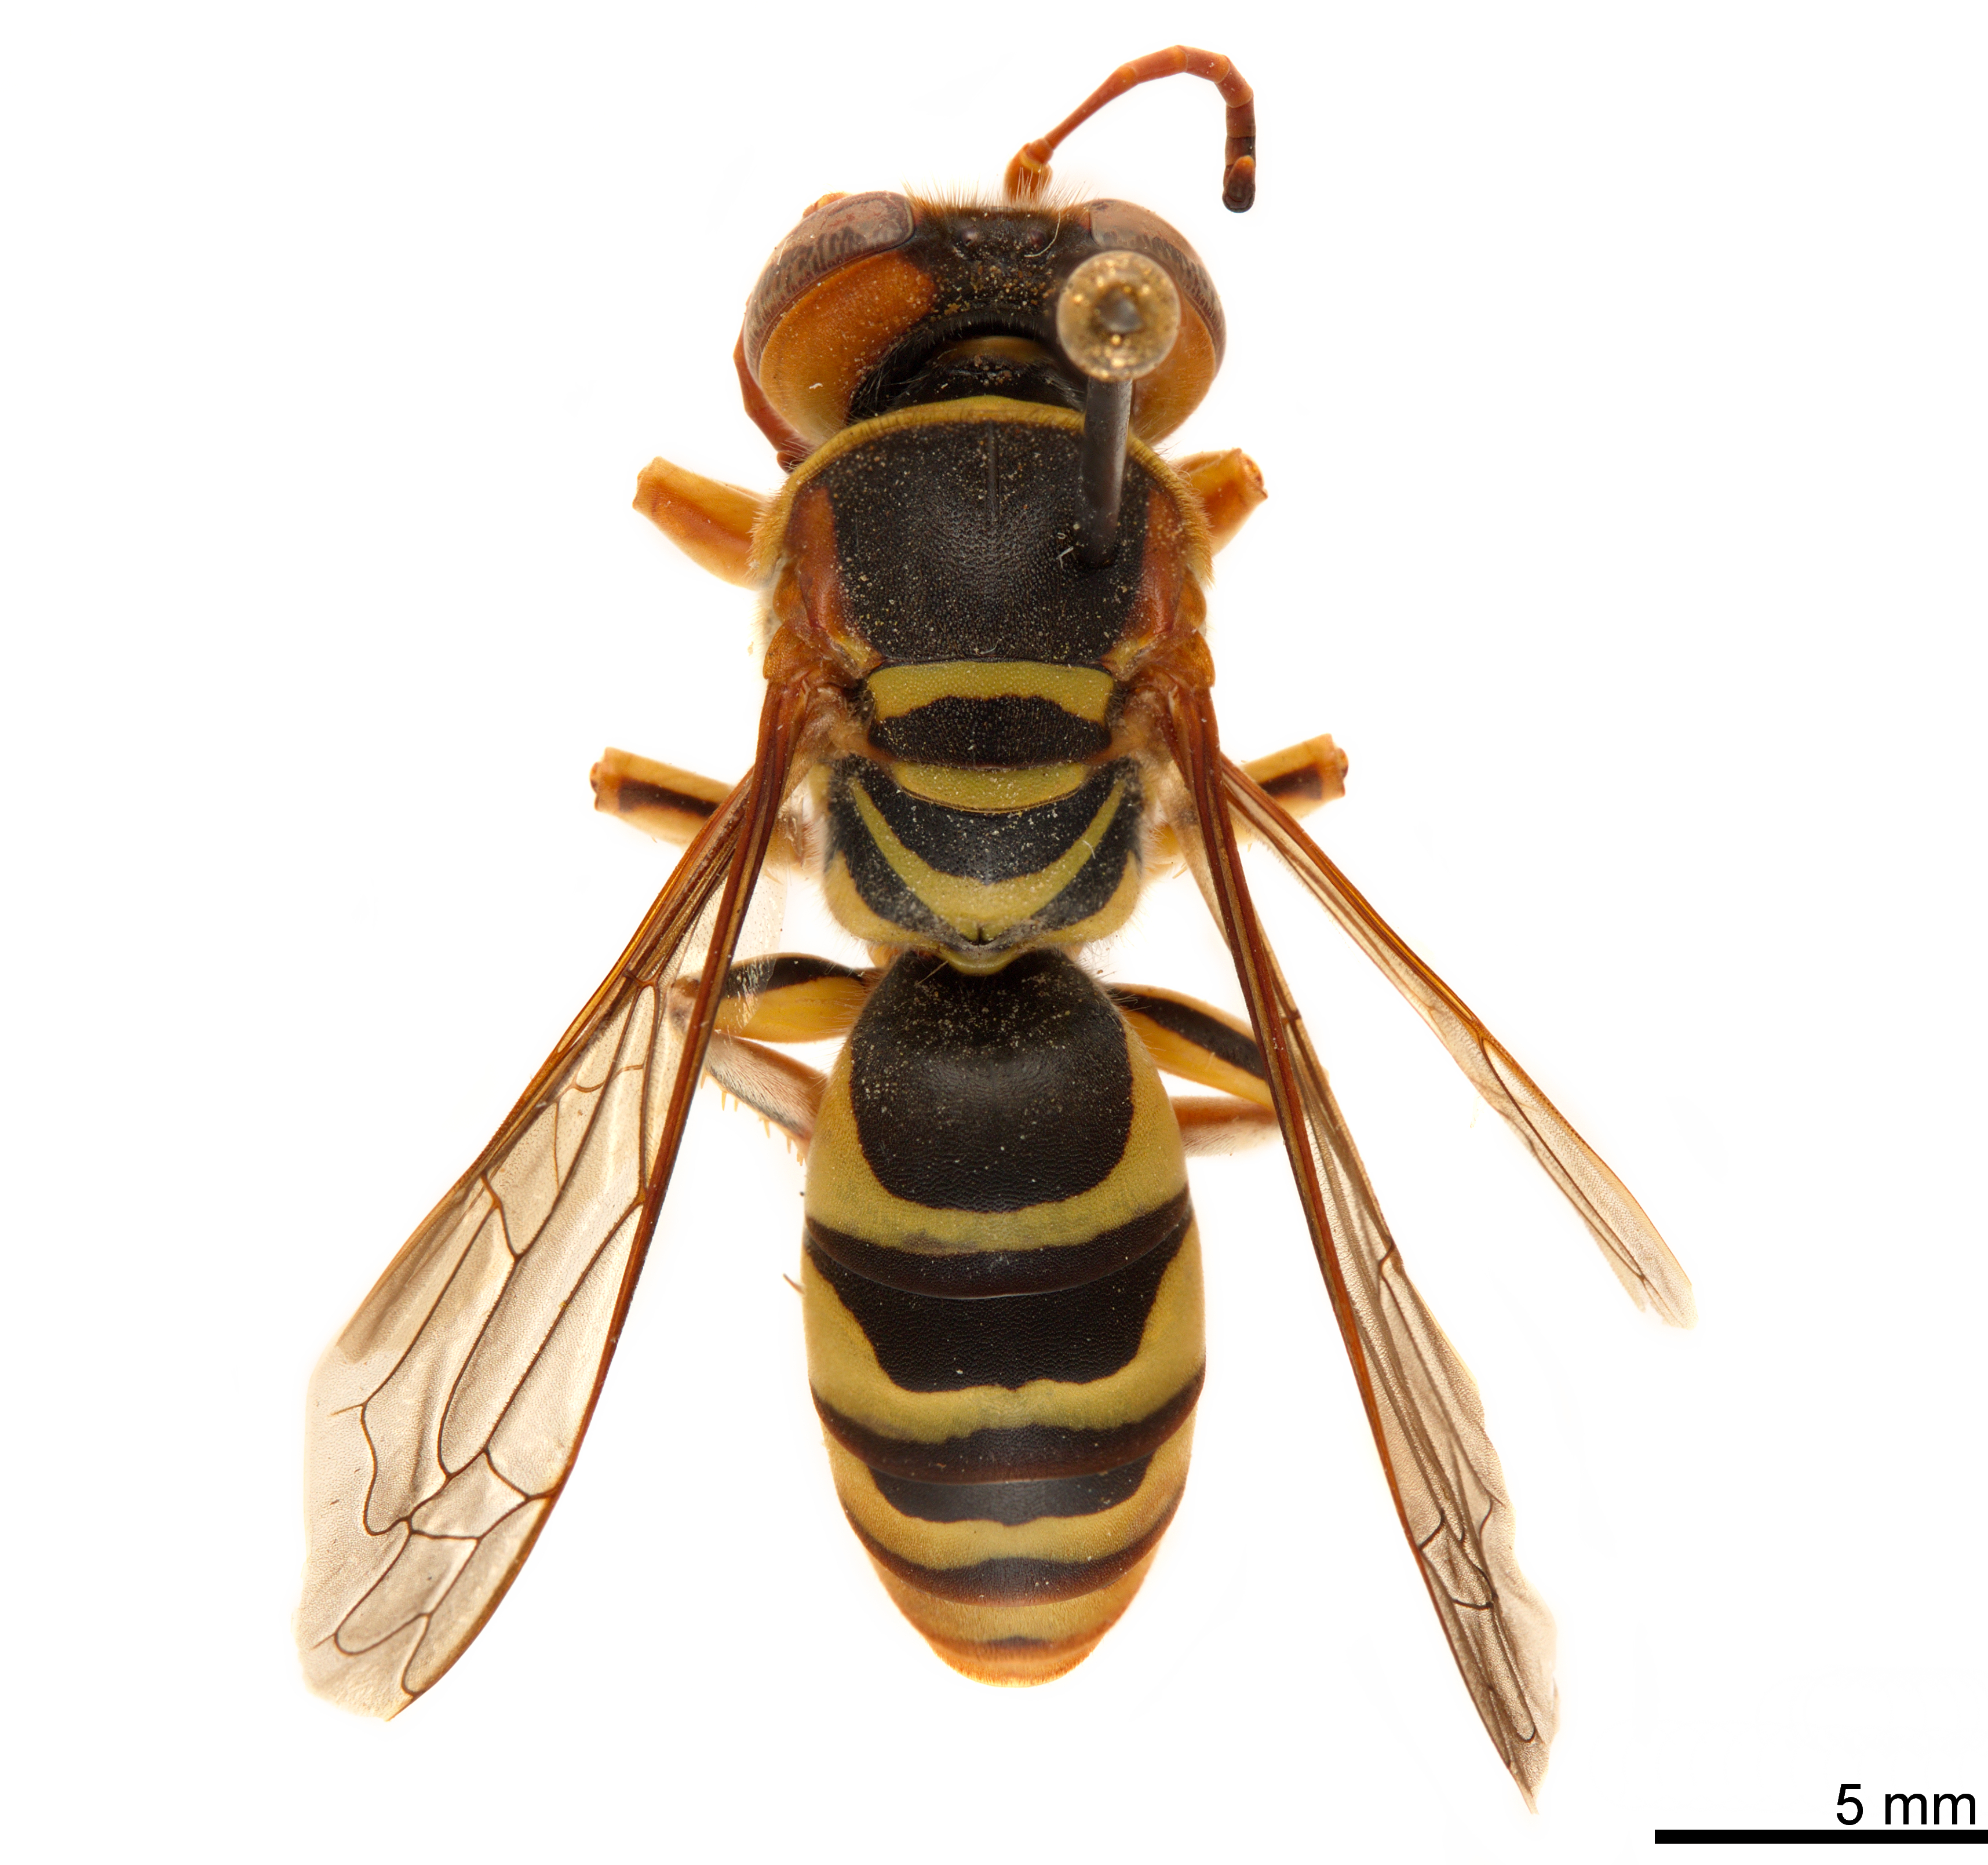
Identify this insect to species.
Rubrica nastuta
